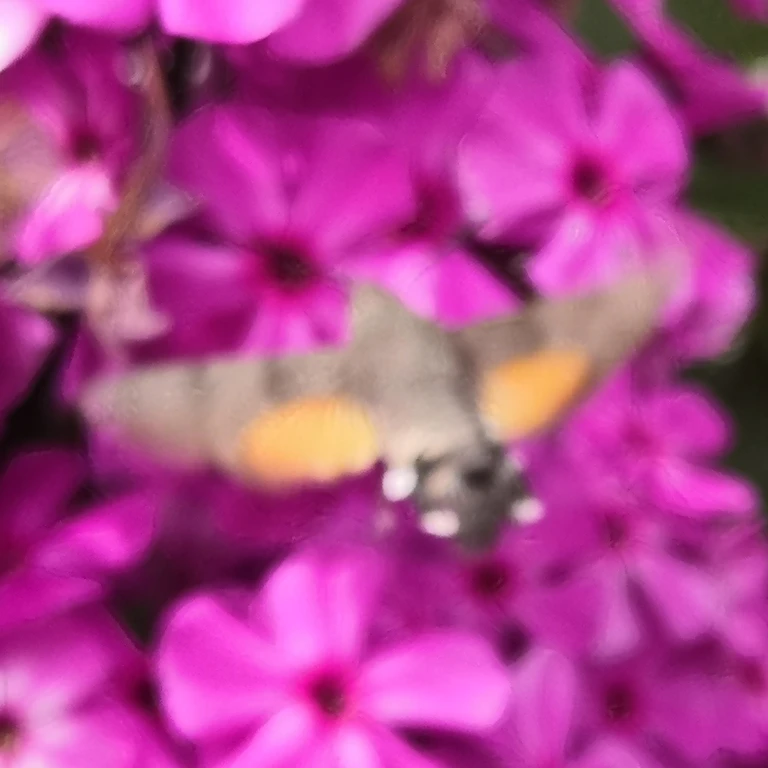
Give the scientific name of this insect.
Macroglossum stellatarum
